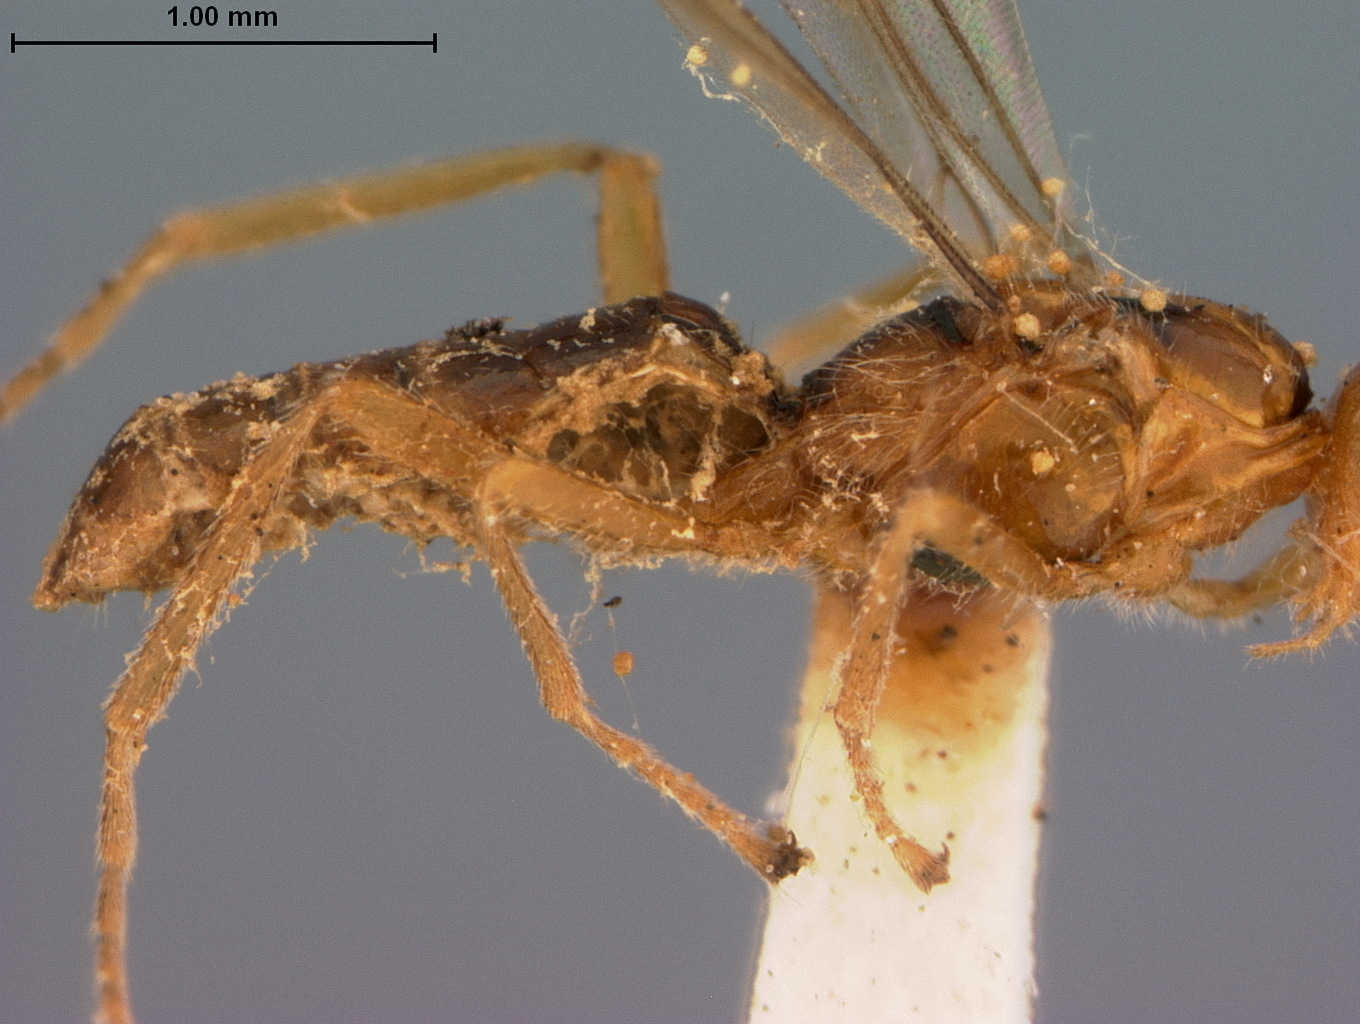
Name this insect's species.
Iphiaulax trinotata
